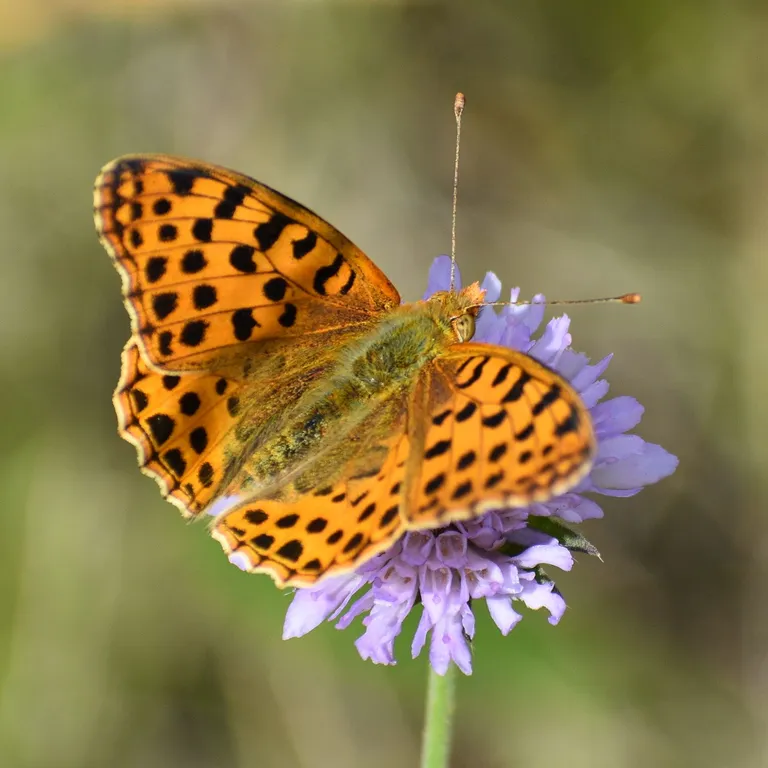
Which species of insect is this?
Issoria lathonia
